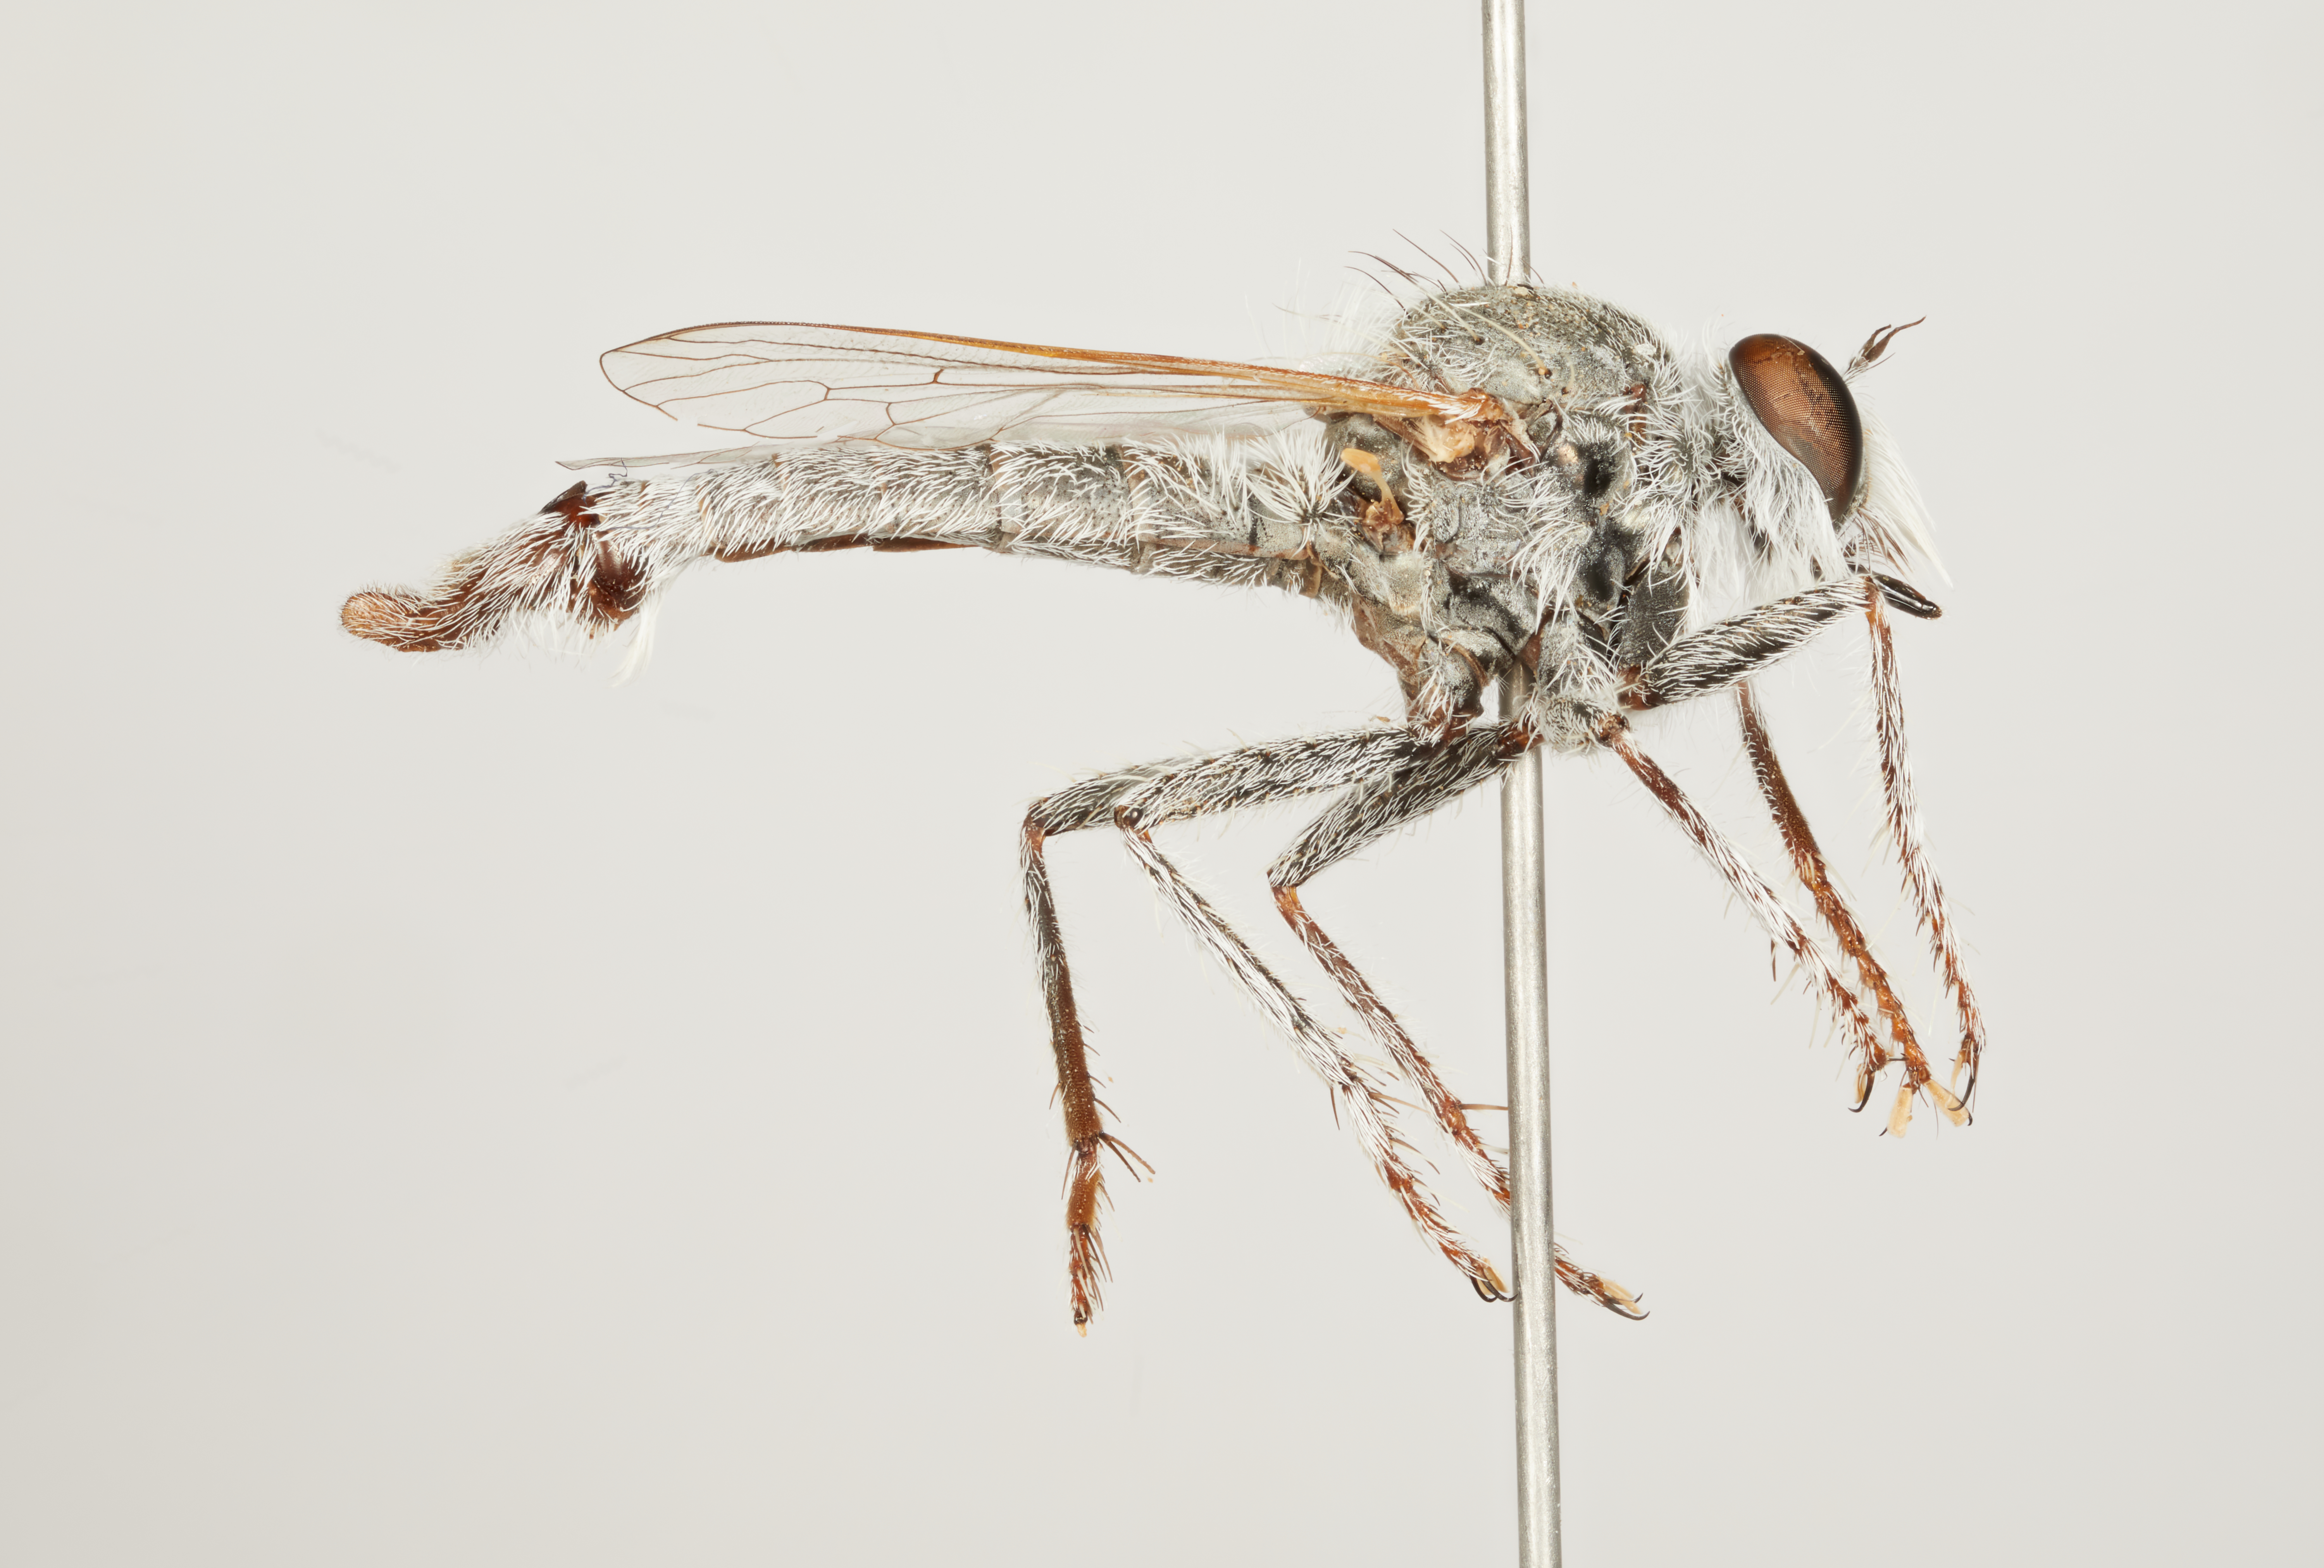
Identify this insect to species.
Neolophonotus albus
